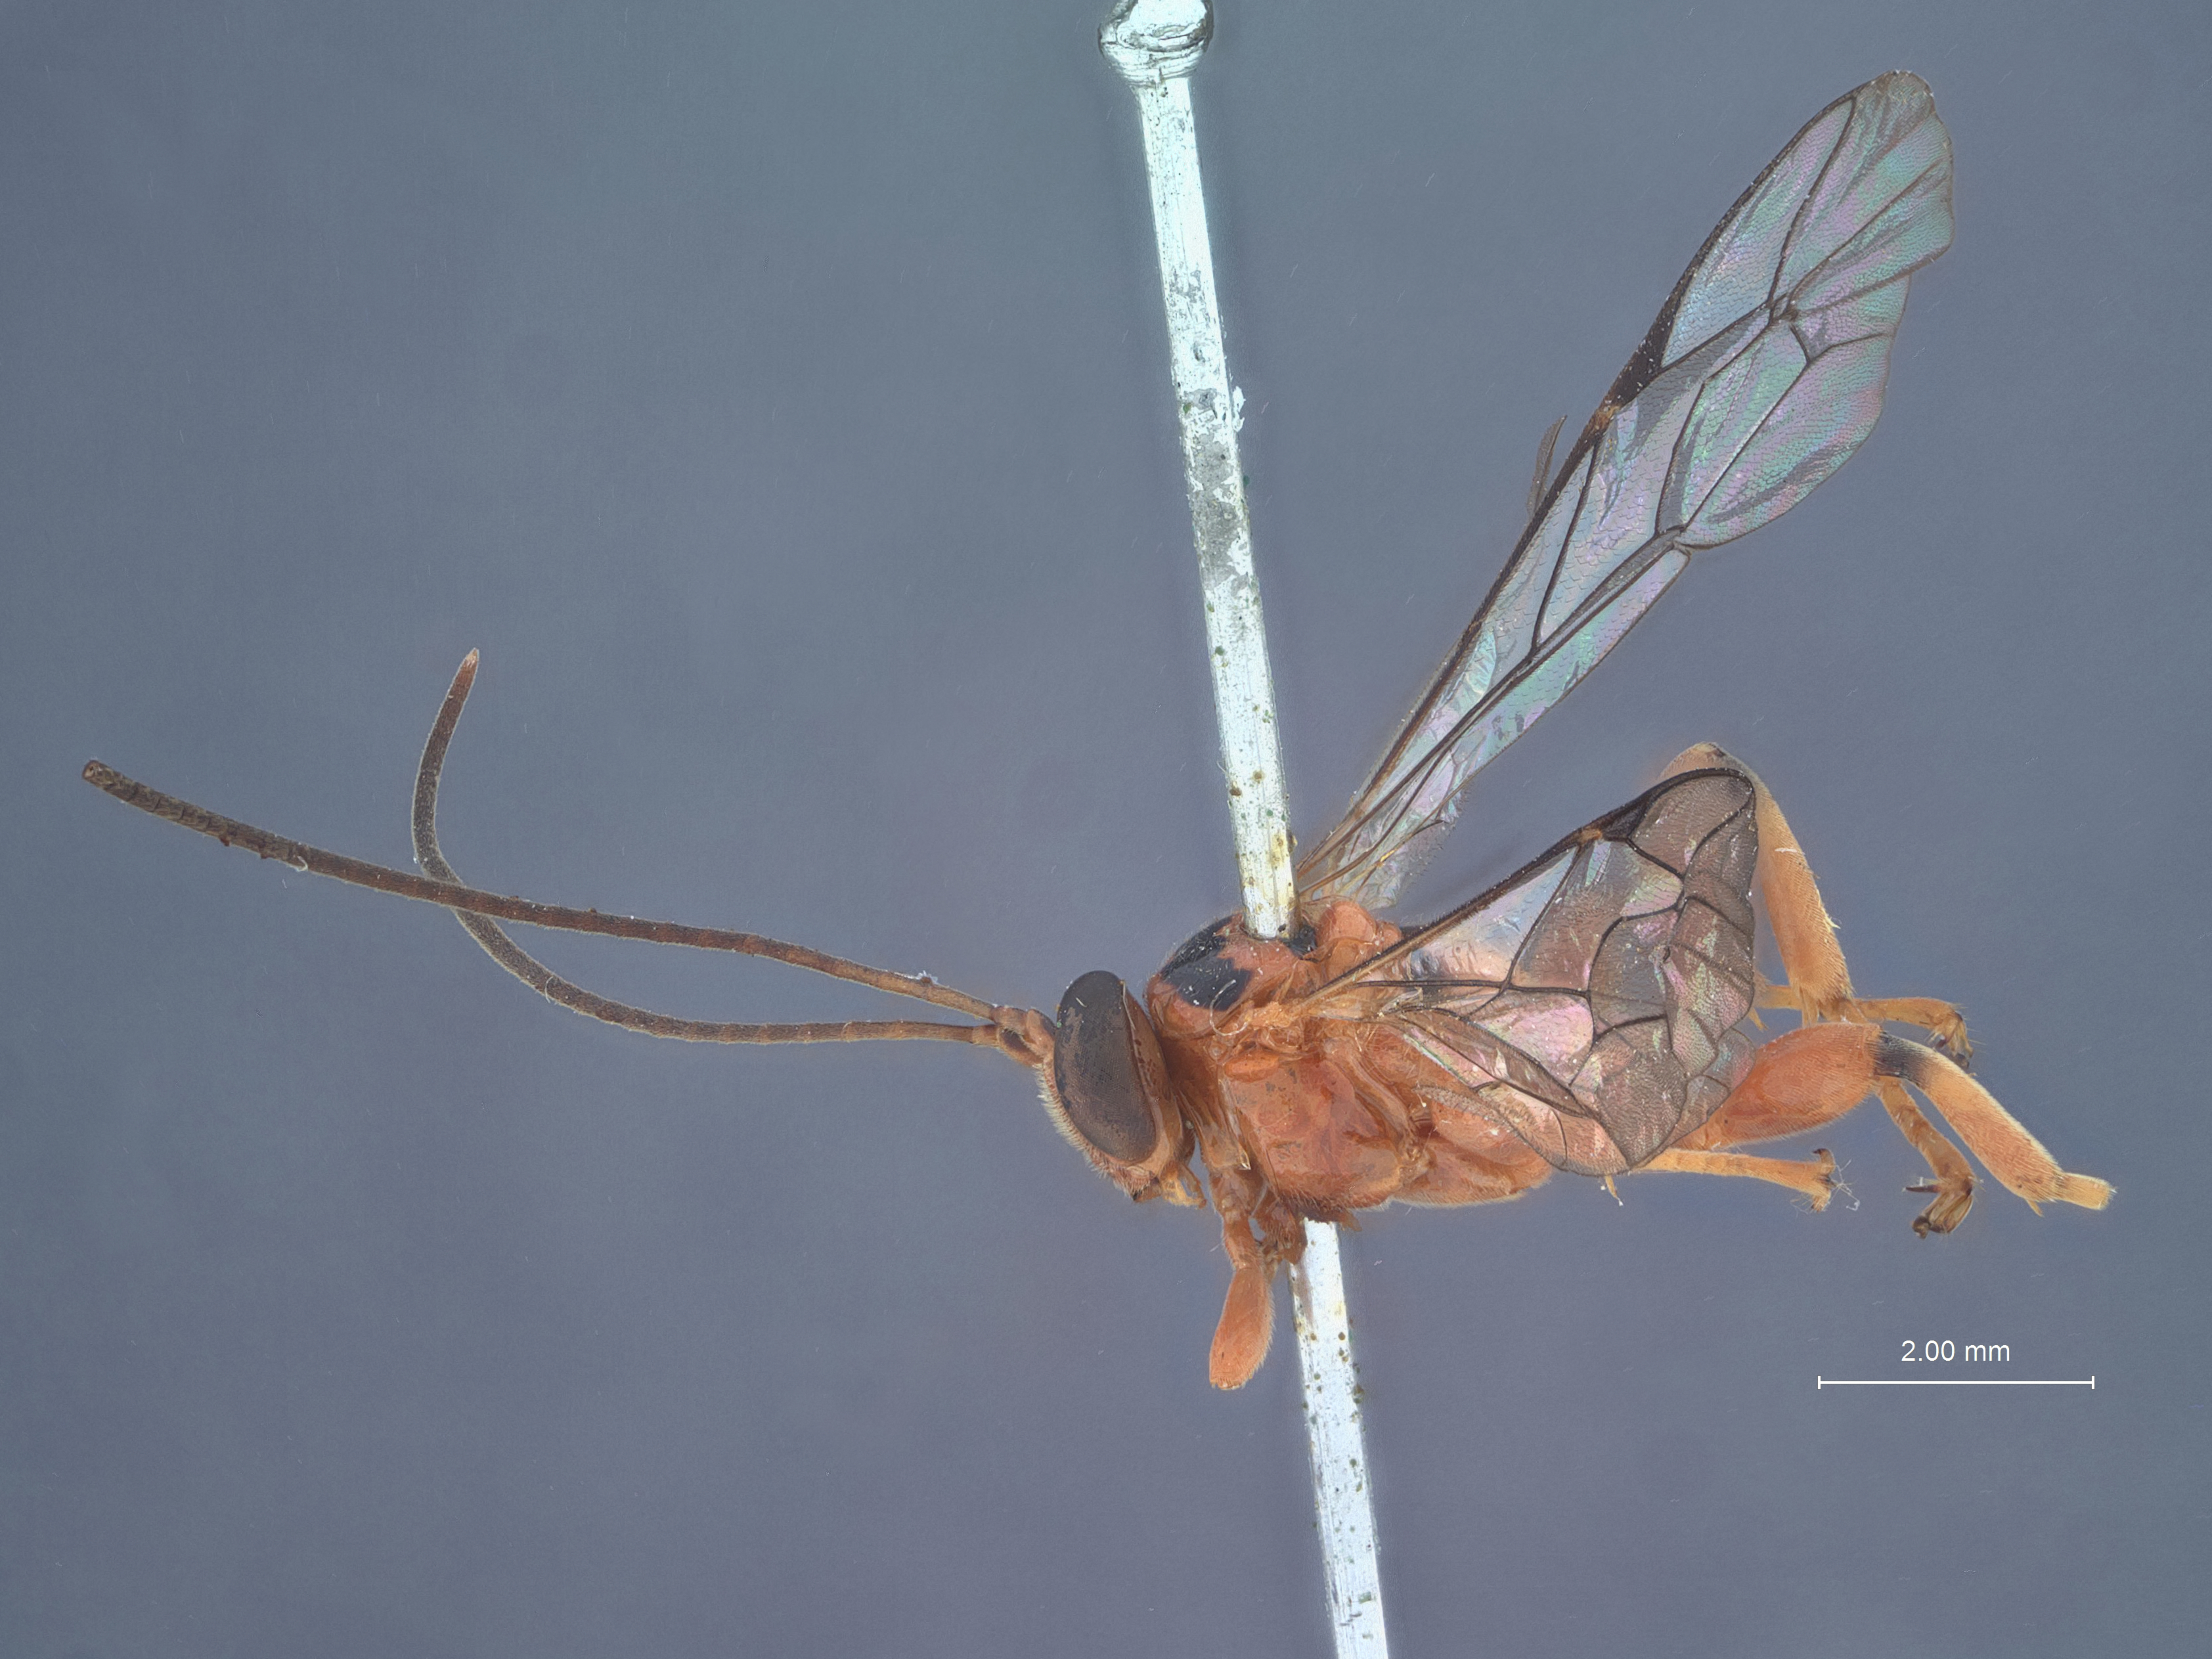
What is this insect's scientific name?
Xanthopimpla walshae
